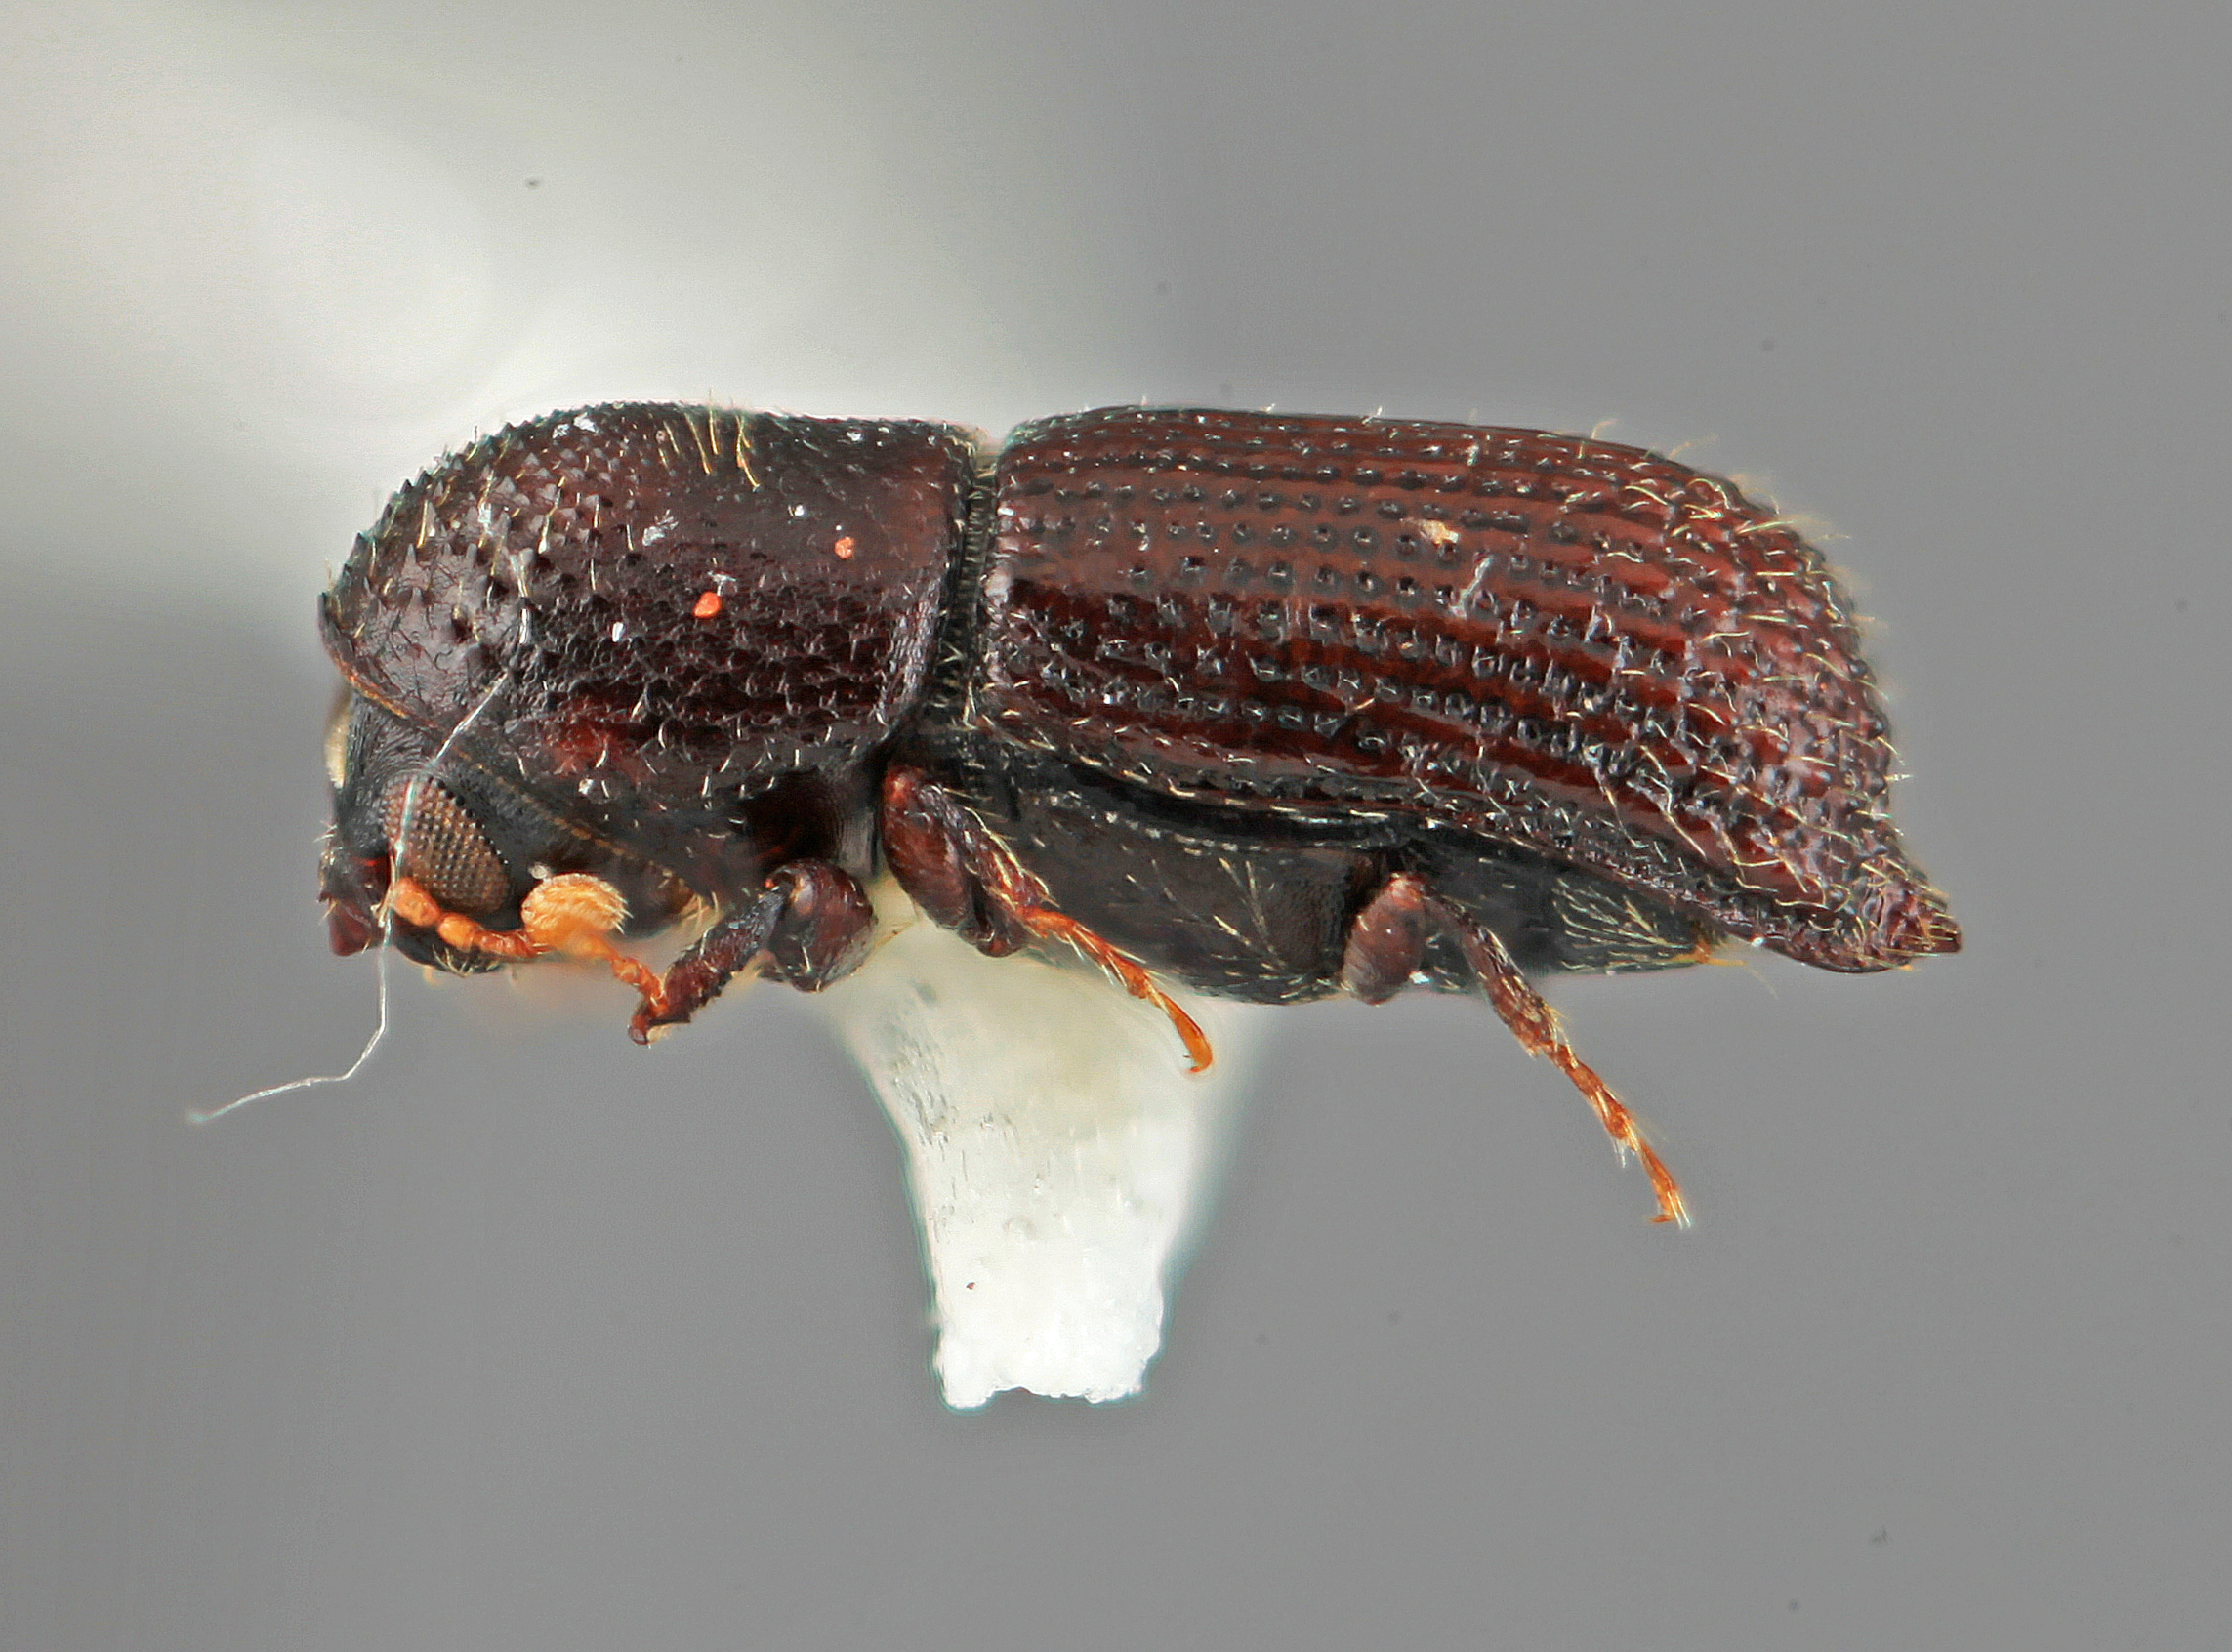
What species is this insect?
Hylocurus torosus
